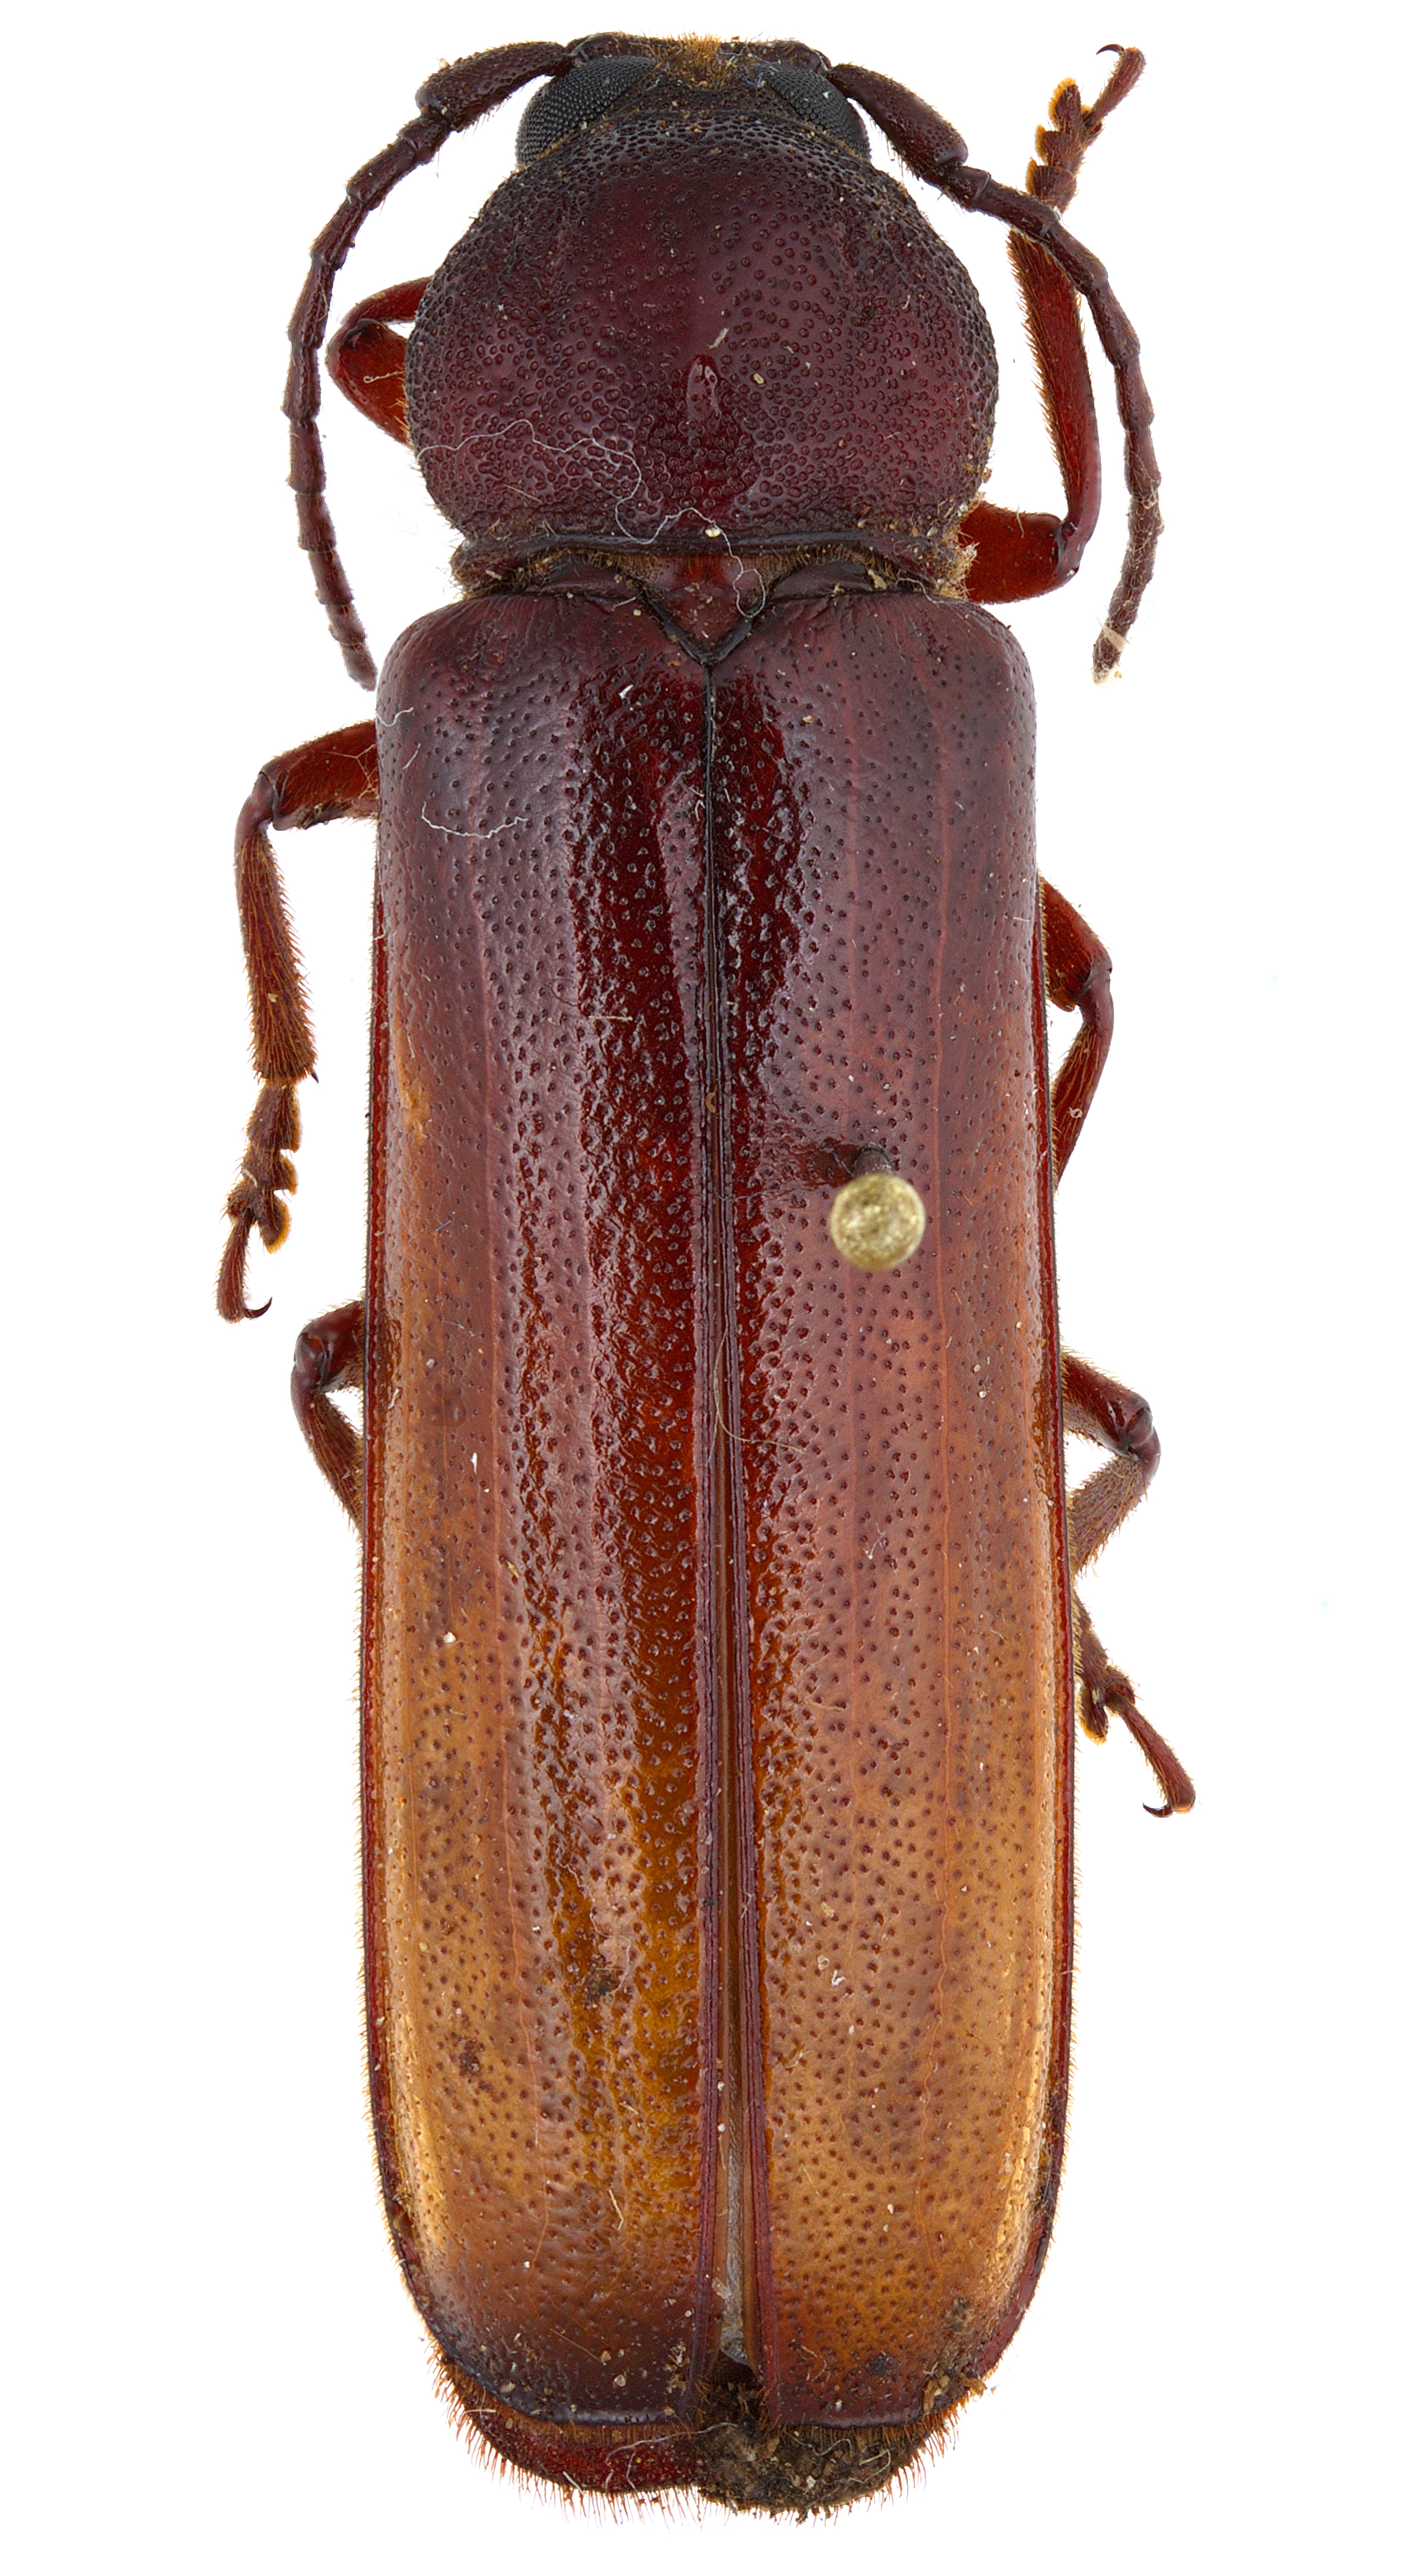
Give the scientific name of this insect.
Xenambyx lansbergei
